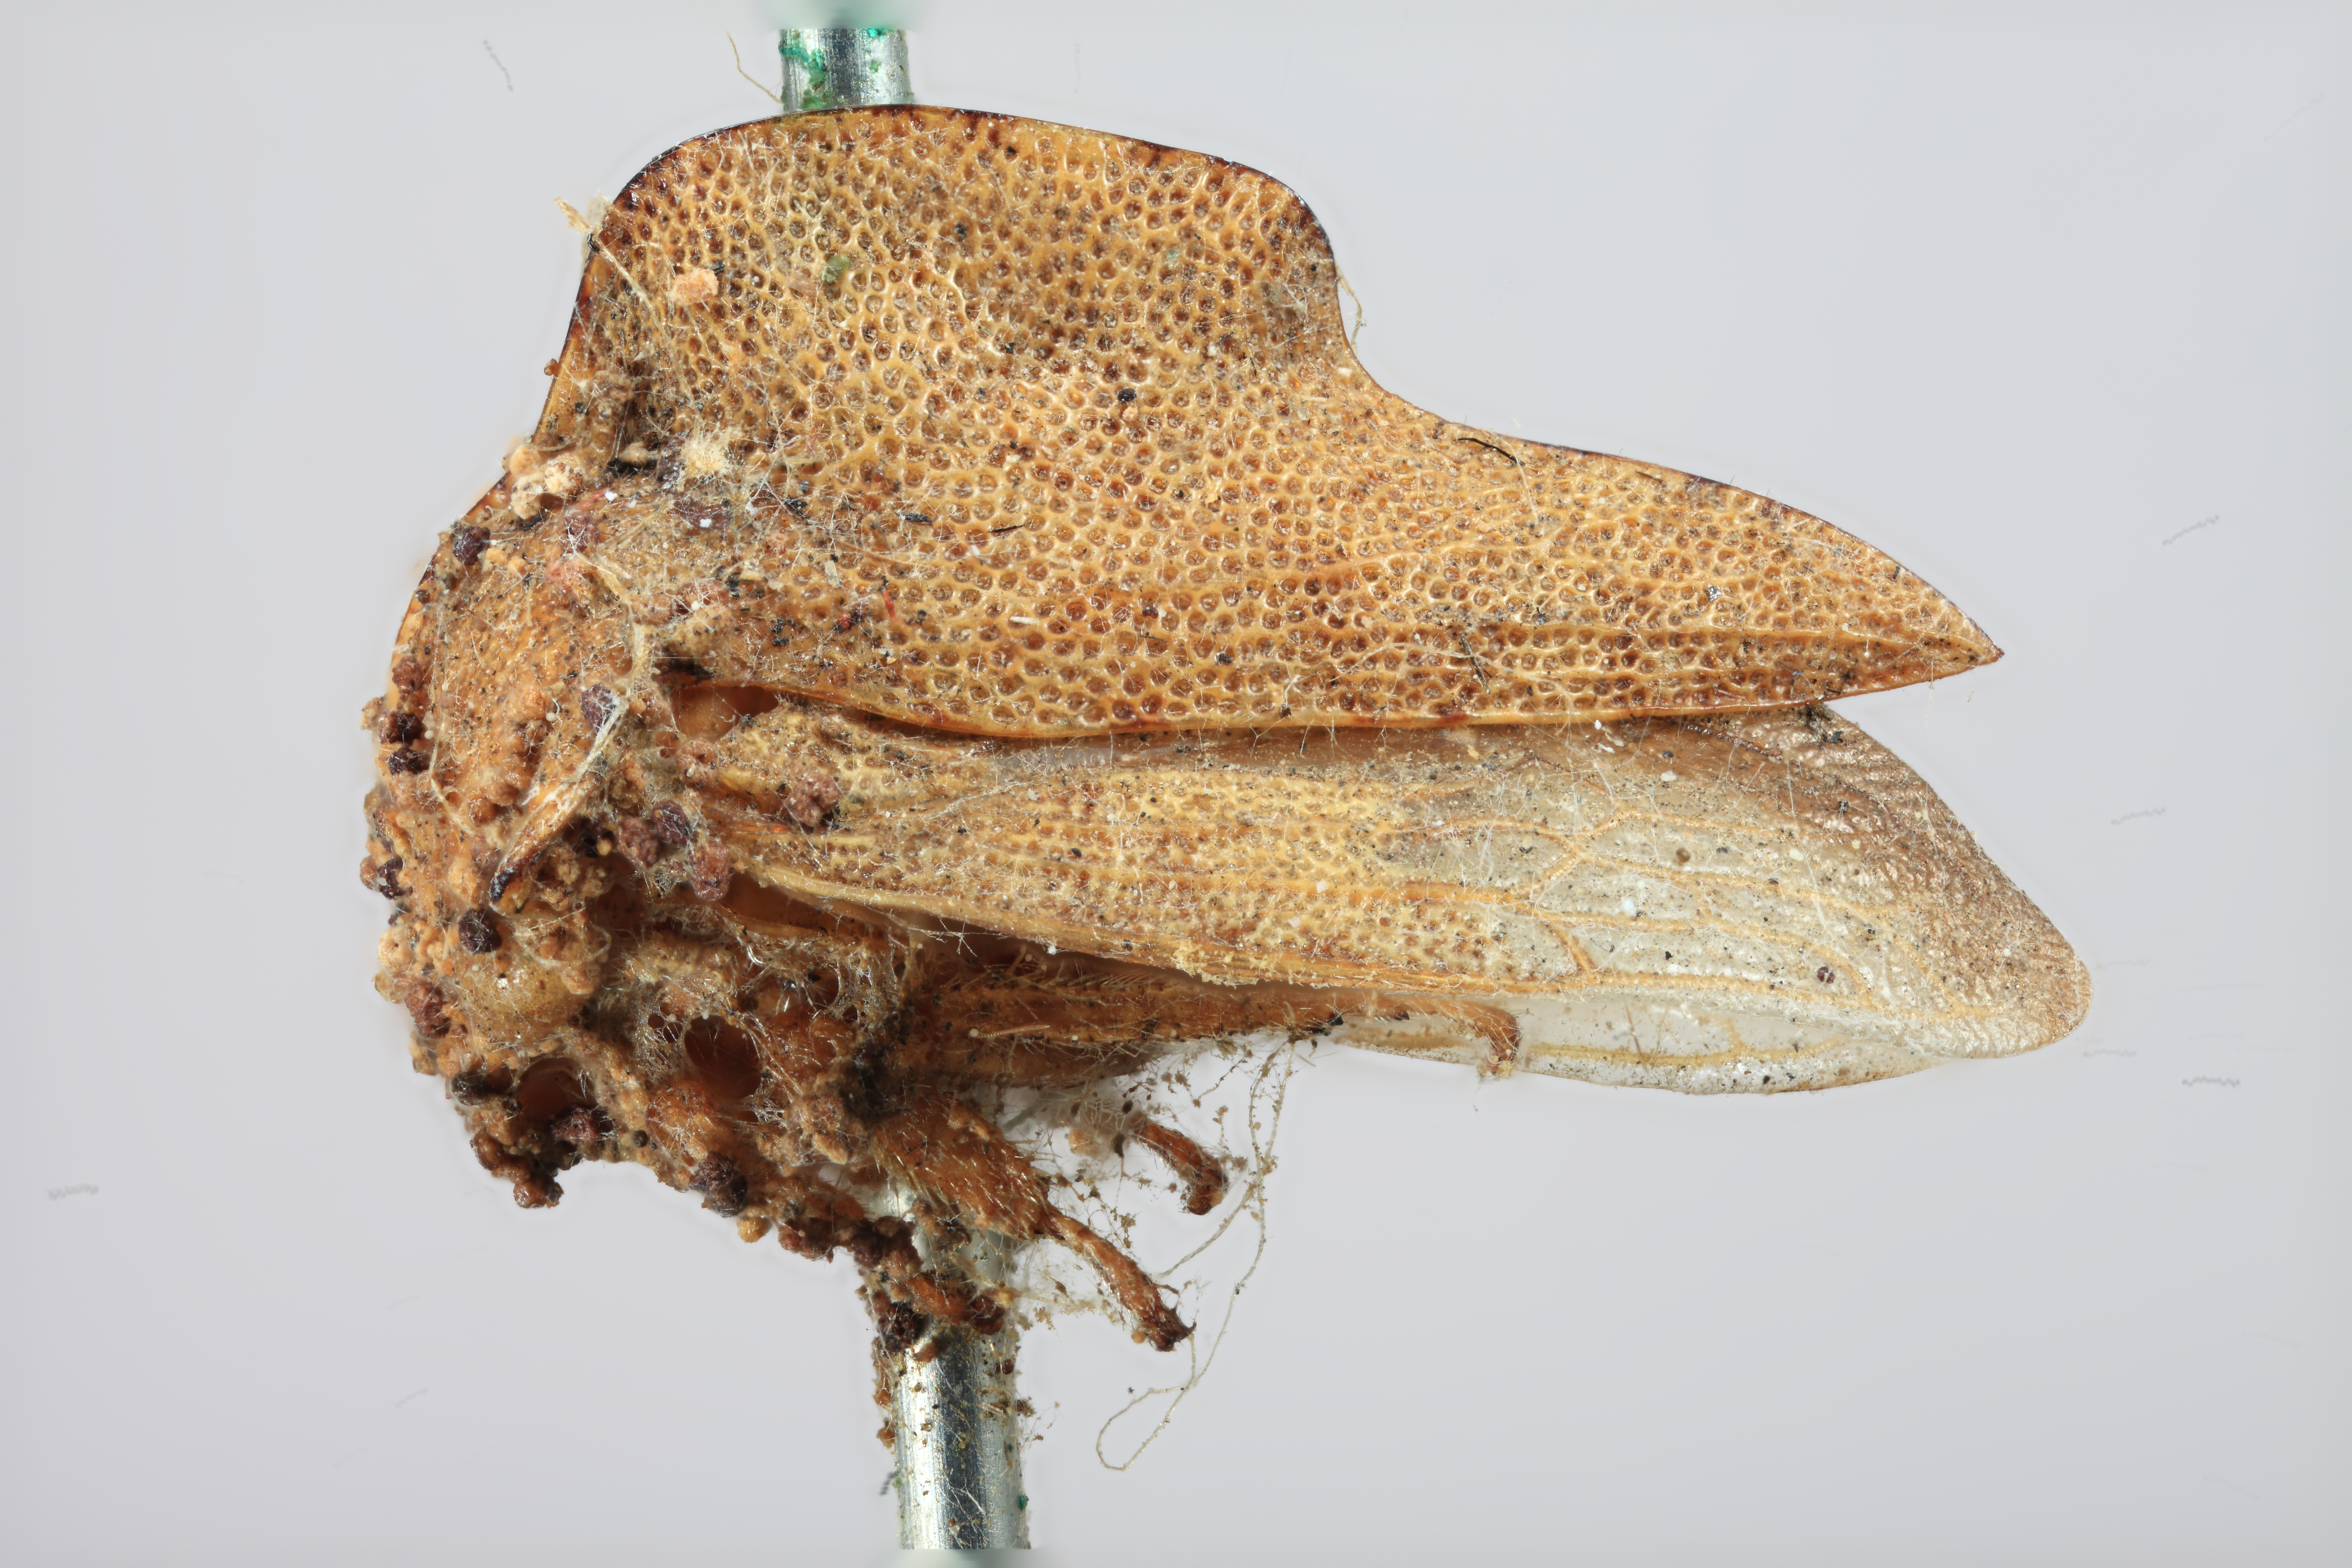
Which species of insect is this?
Telamona coquilletti
